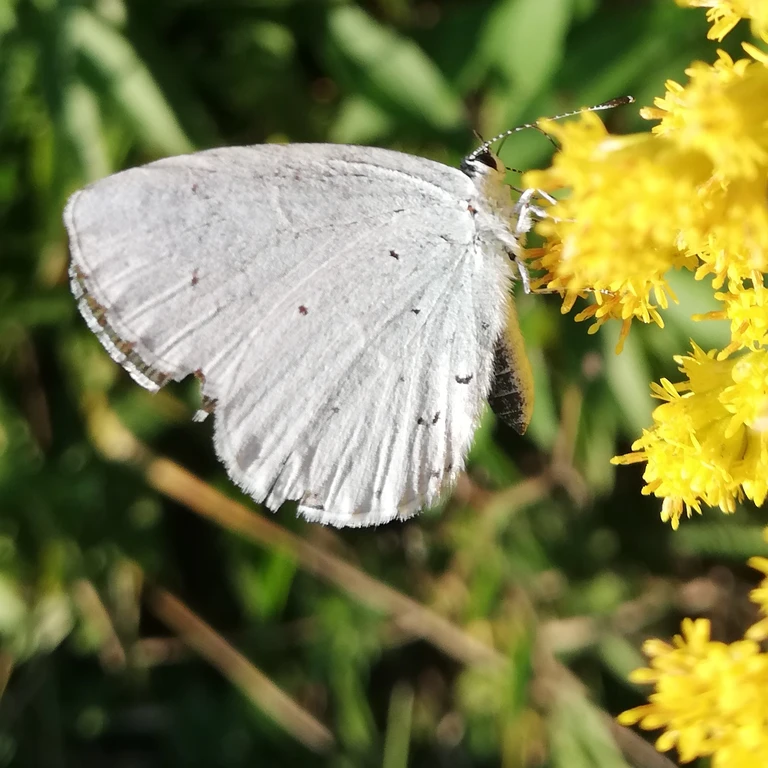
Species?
Celastrina argiolus
